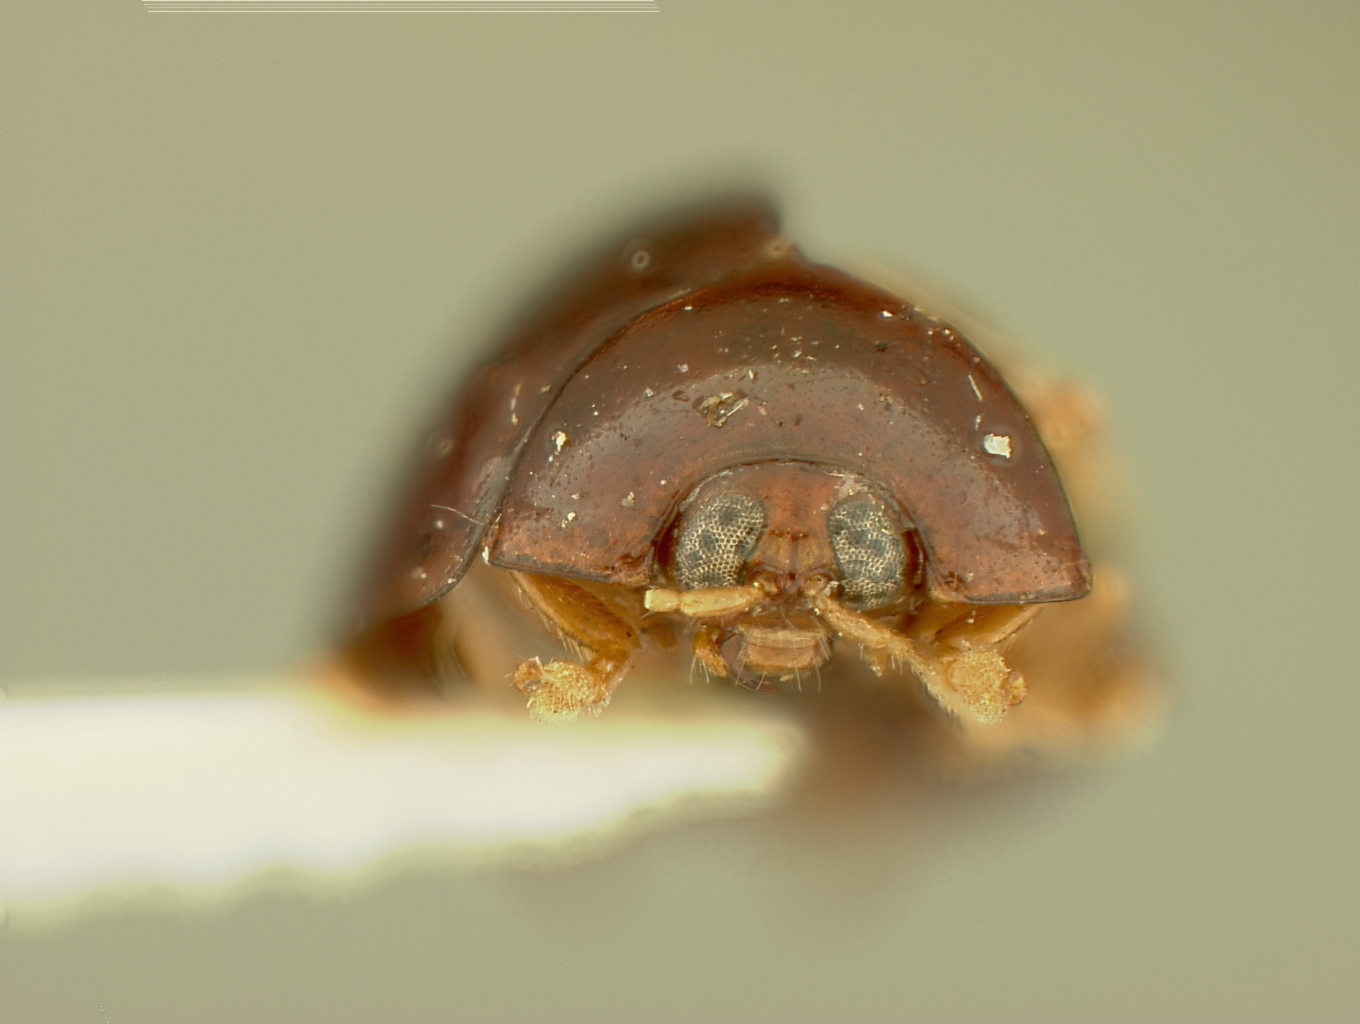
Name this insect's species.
Argopistes rubicundus
